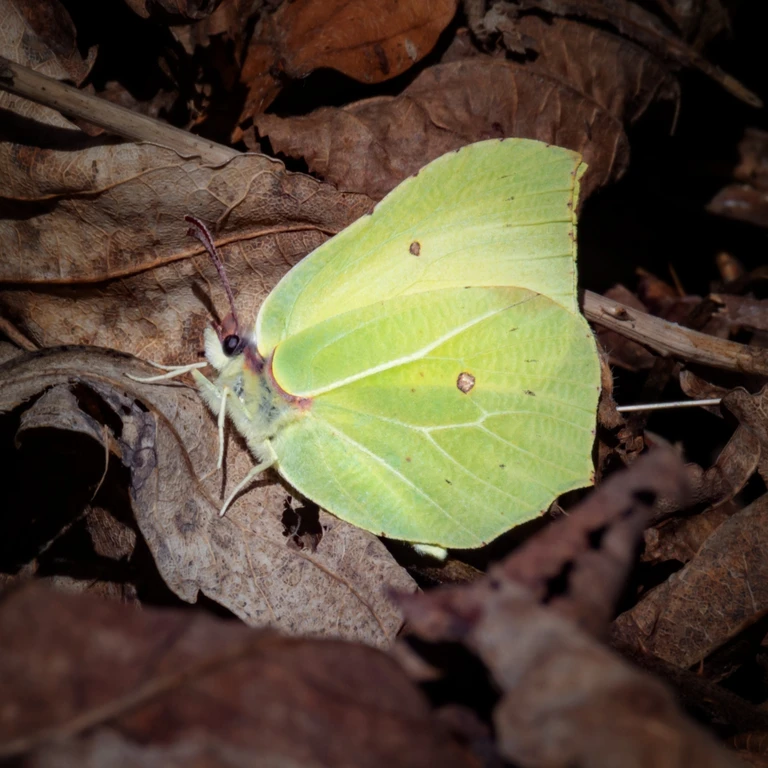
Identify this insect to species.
Gonepteryx rhamni
